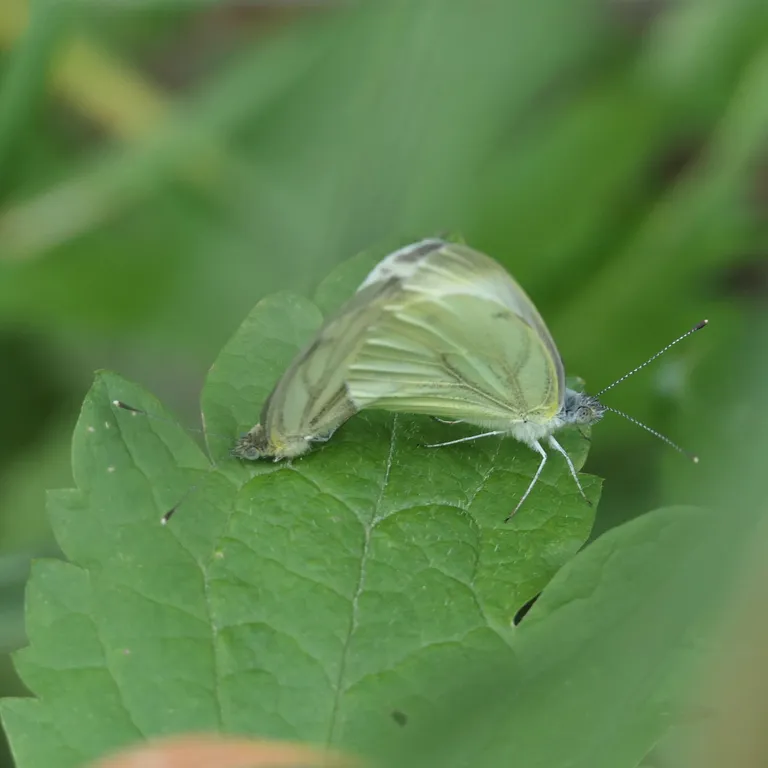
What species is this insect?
Pieris napi
